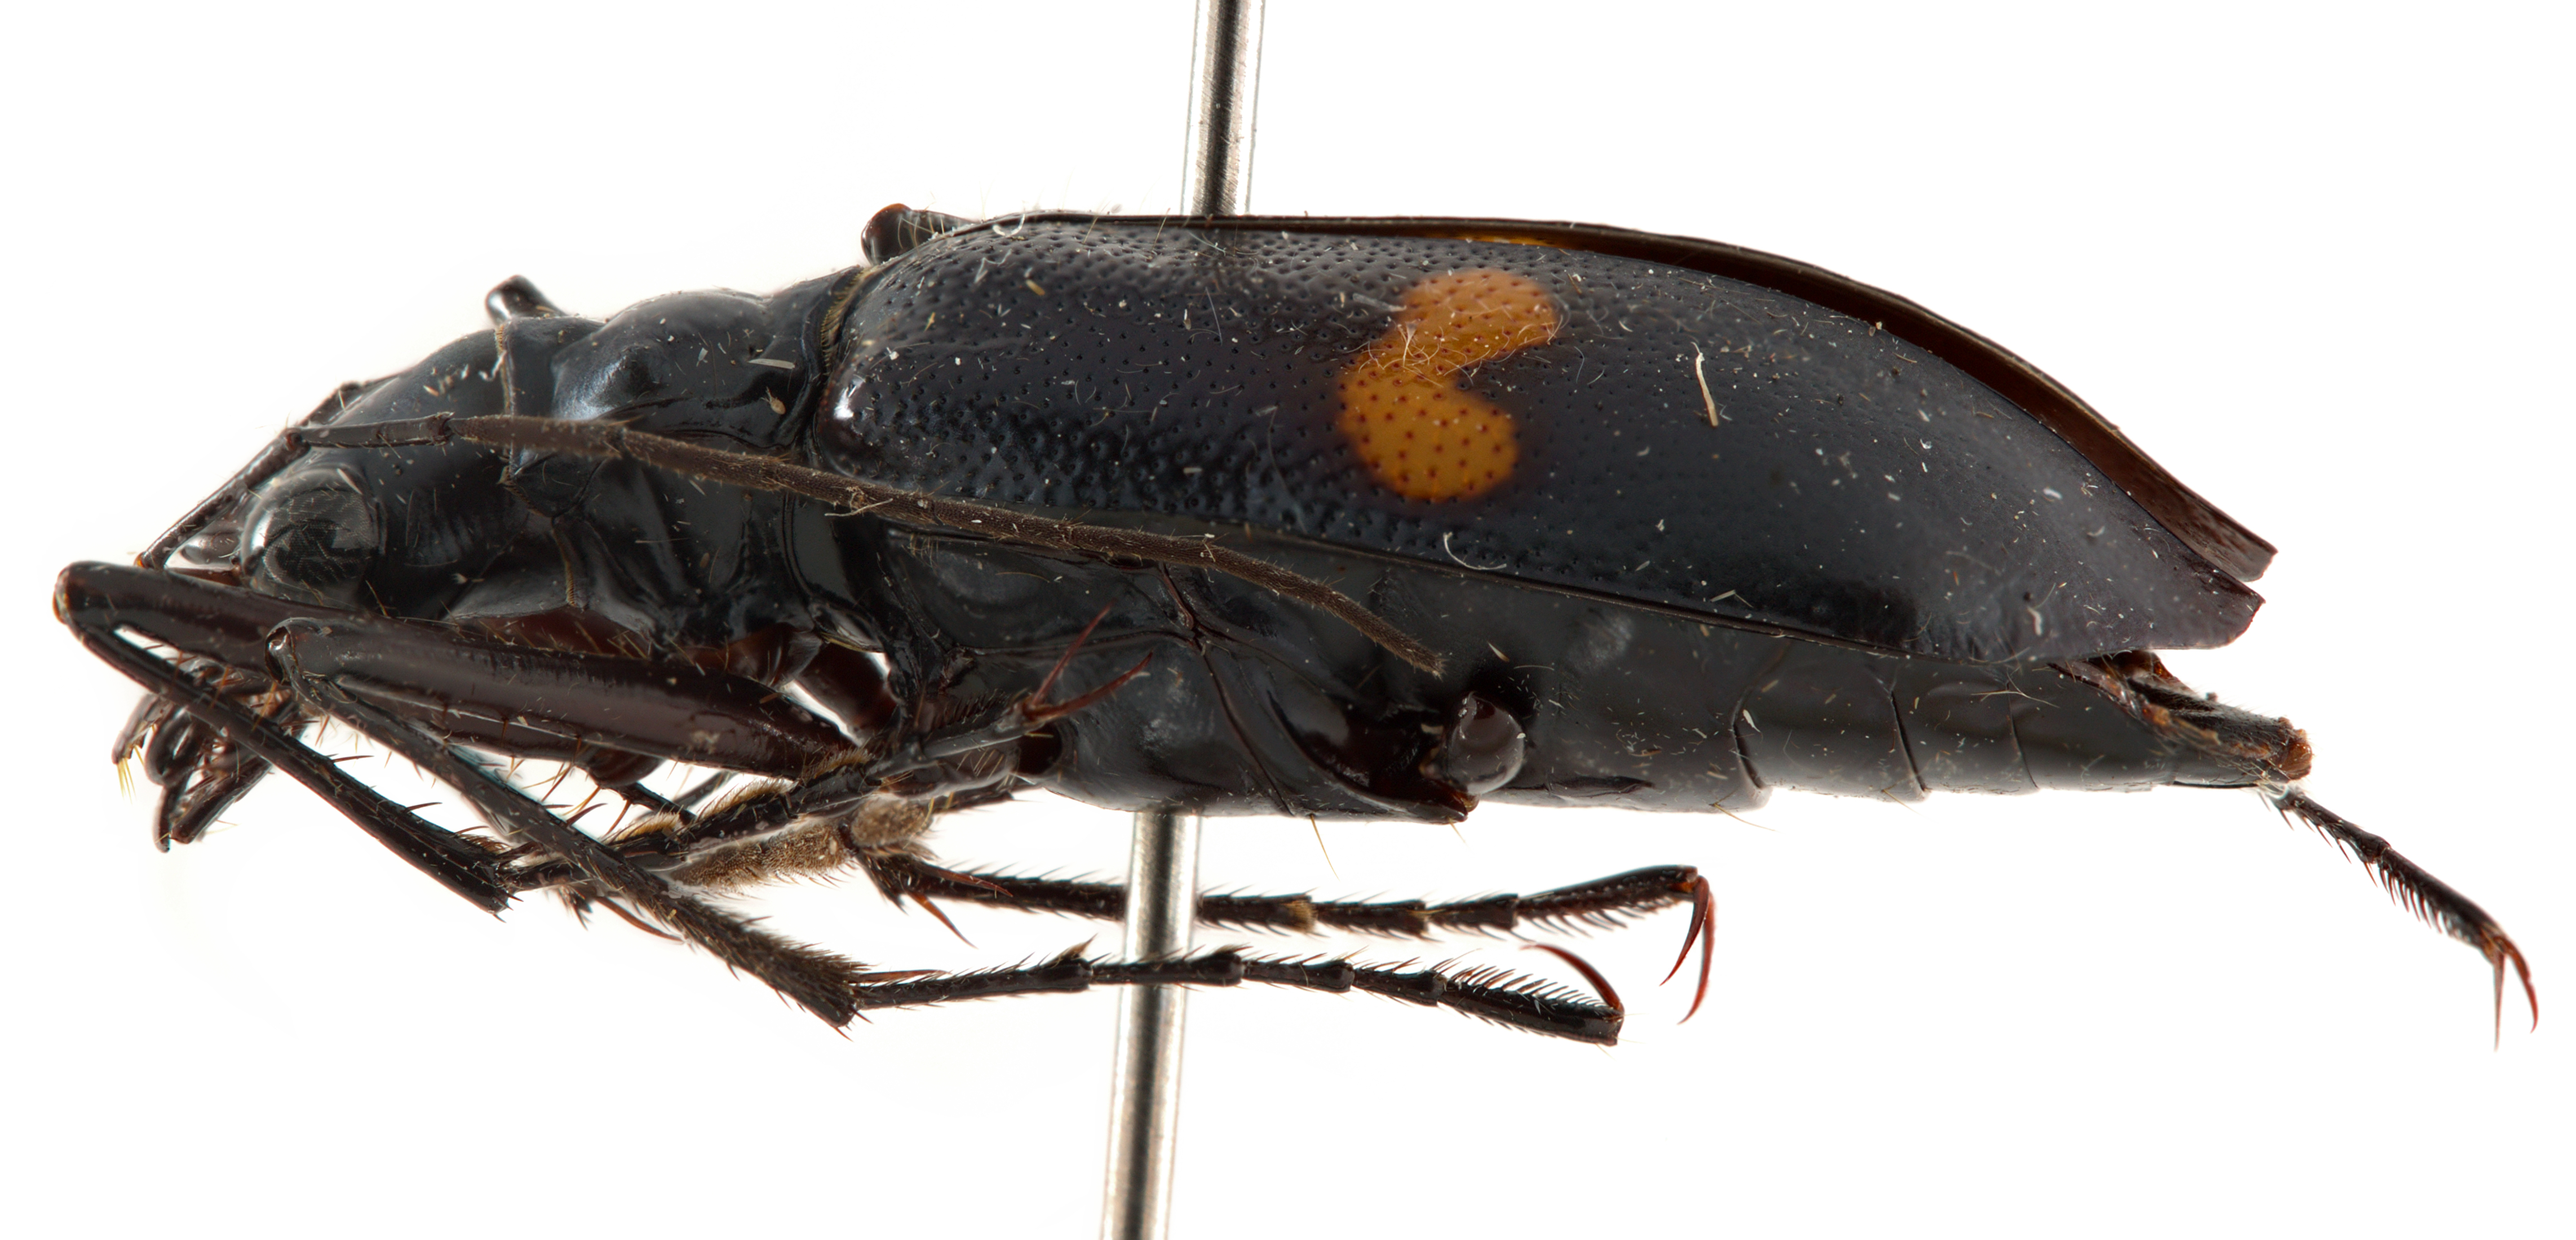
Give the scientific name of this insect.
Cheiloxya binotata
